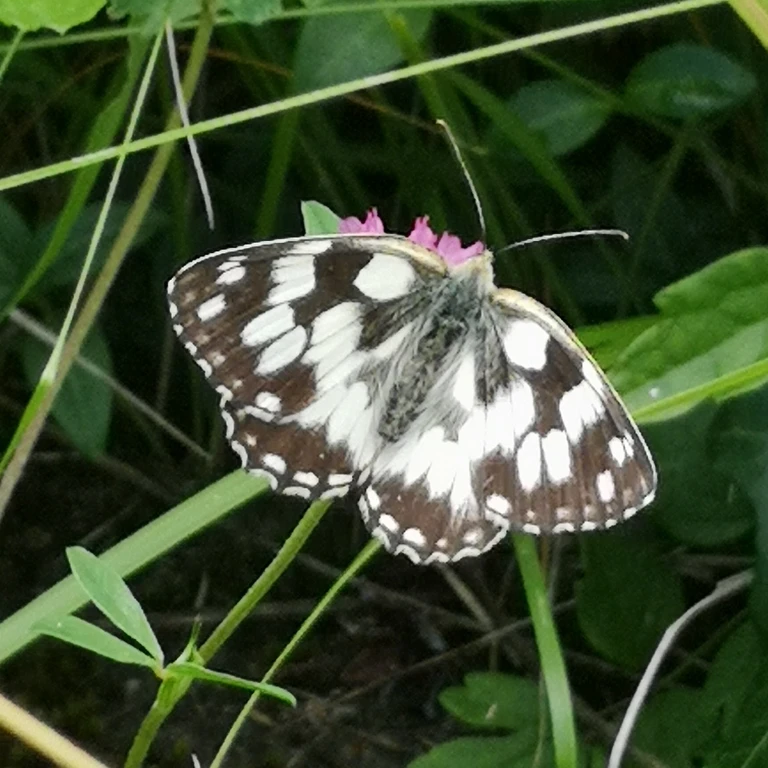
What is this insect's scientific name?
Melanargia galathea
